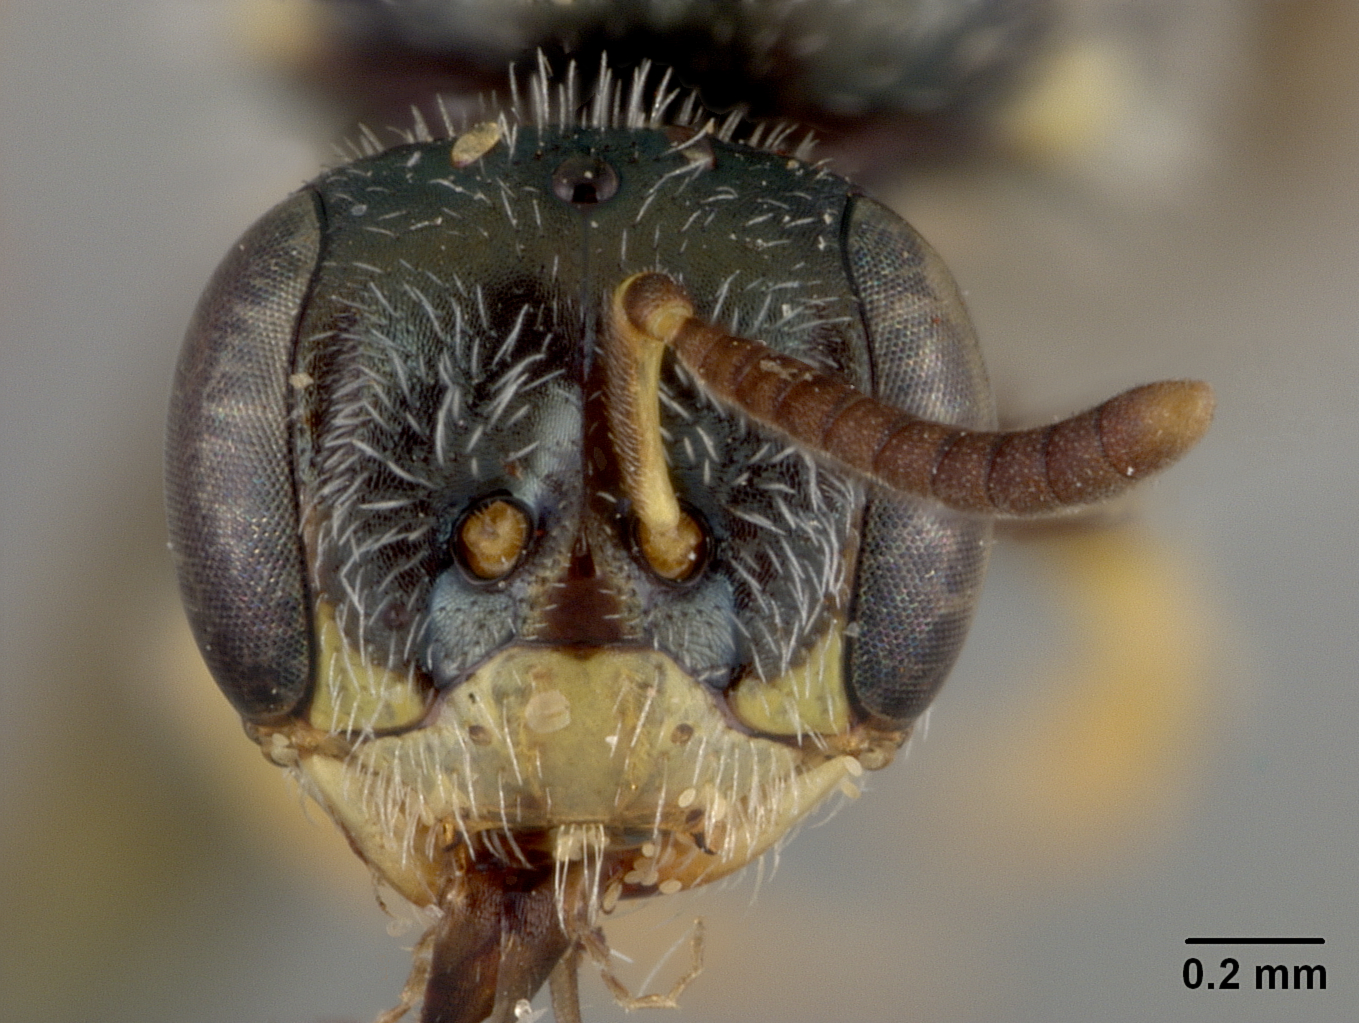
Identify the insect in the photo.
Perdita rhois
